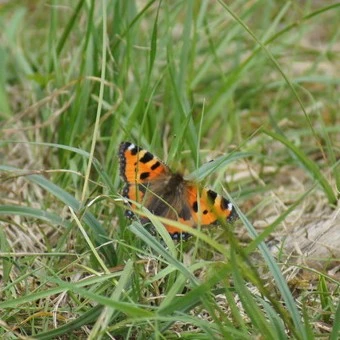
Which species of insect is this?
Aglais urticae
